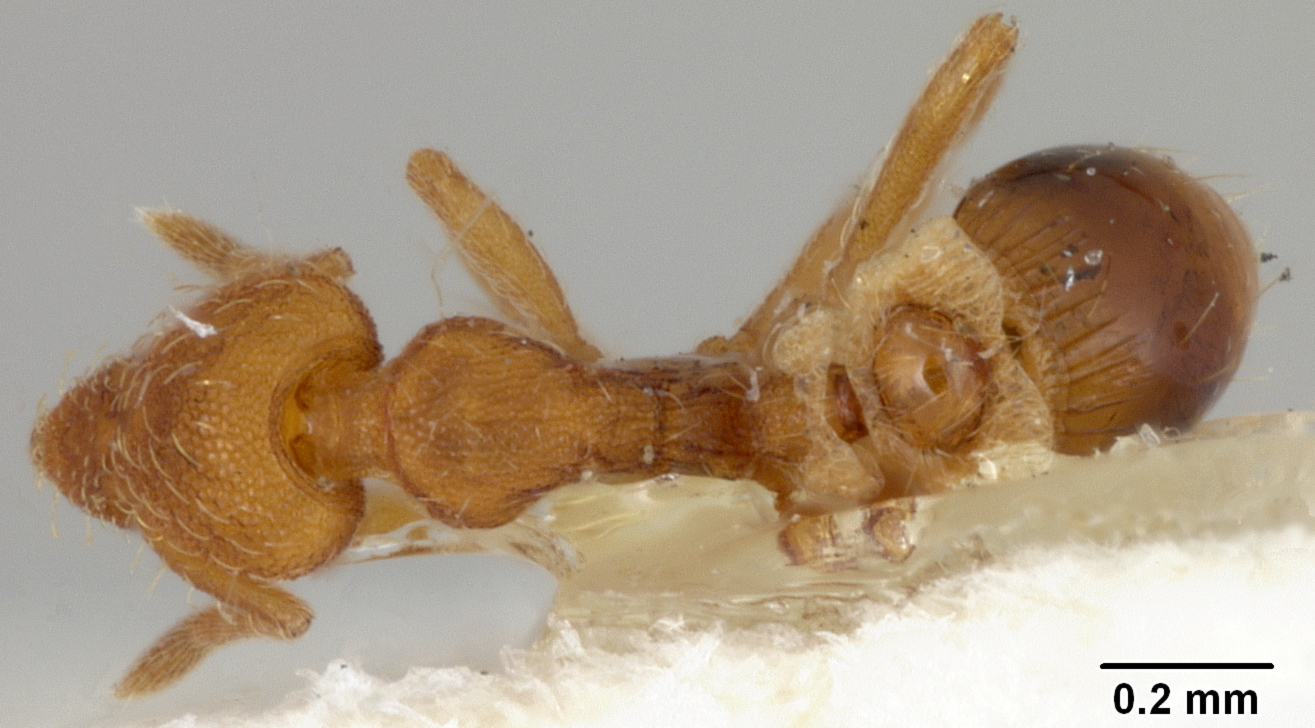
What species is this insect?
Smithistruma cloydi
